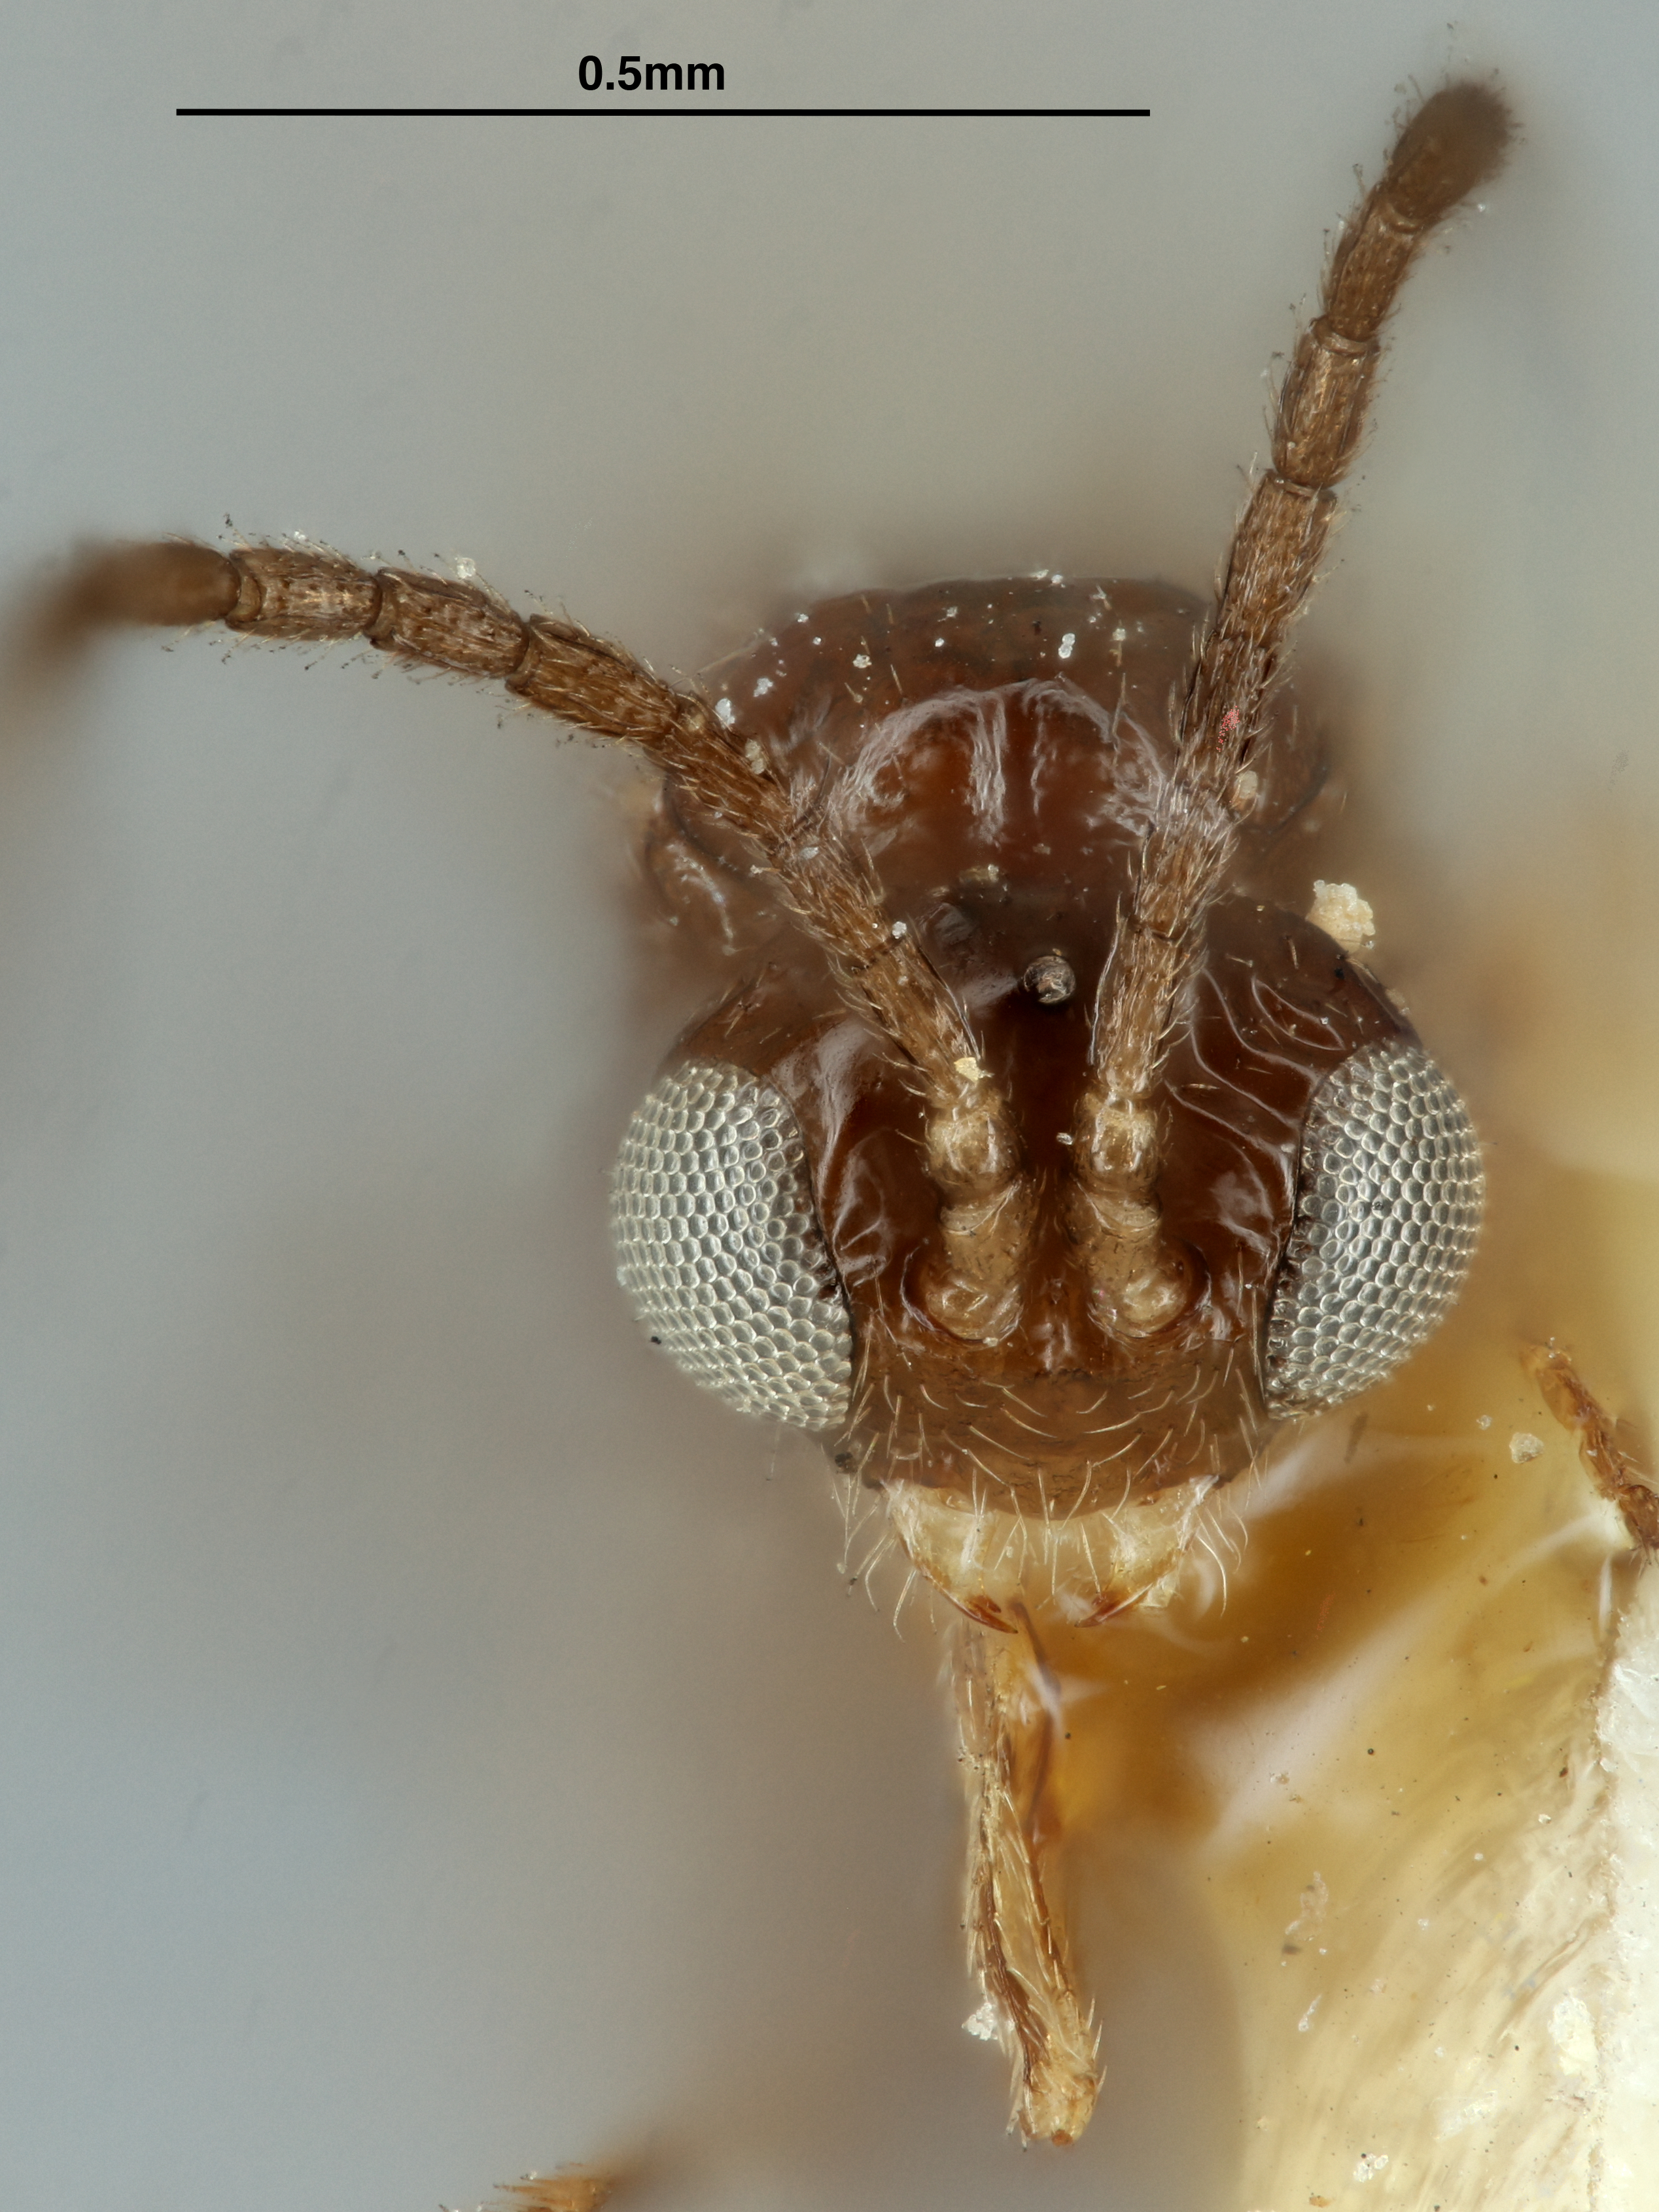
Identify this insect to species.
Lysiphlebus cucurbitaphidis
